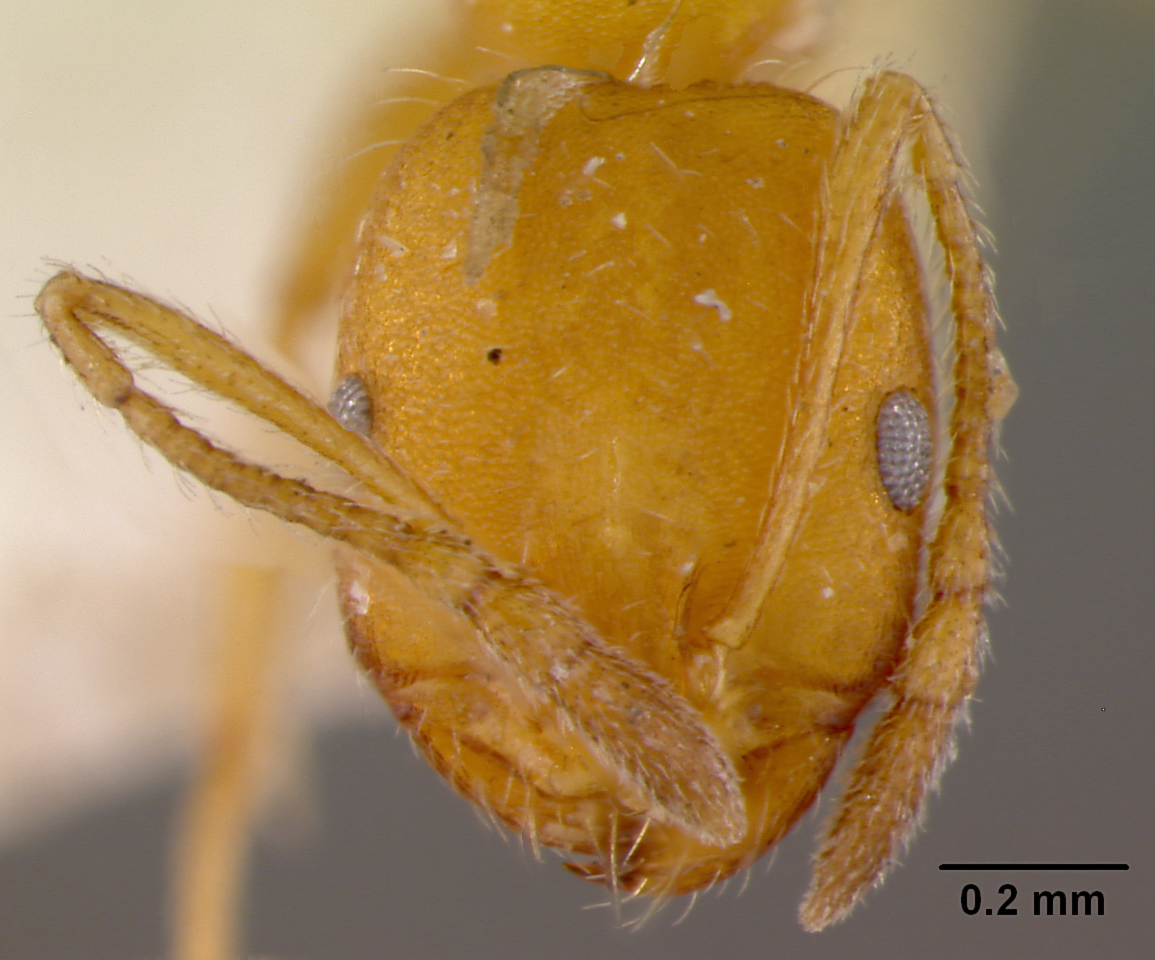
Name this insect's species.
Monomorium bicolor
